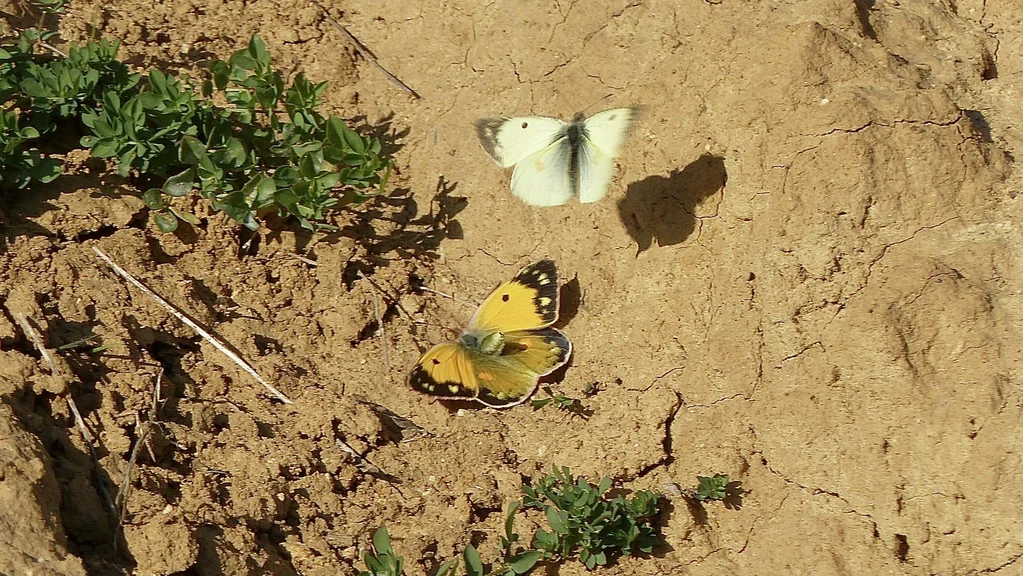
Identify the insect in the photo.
Colias croceus
